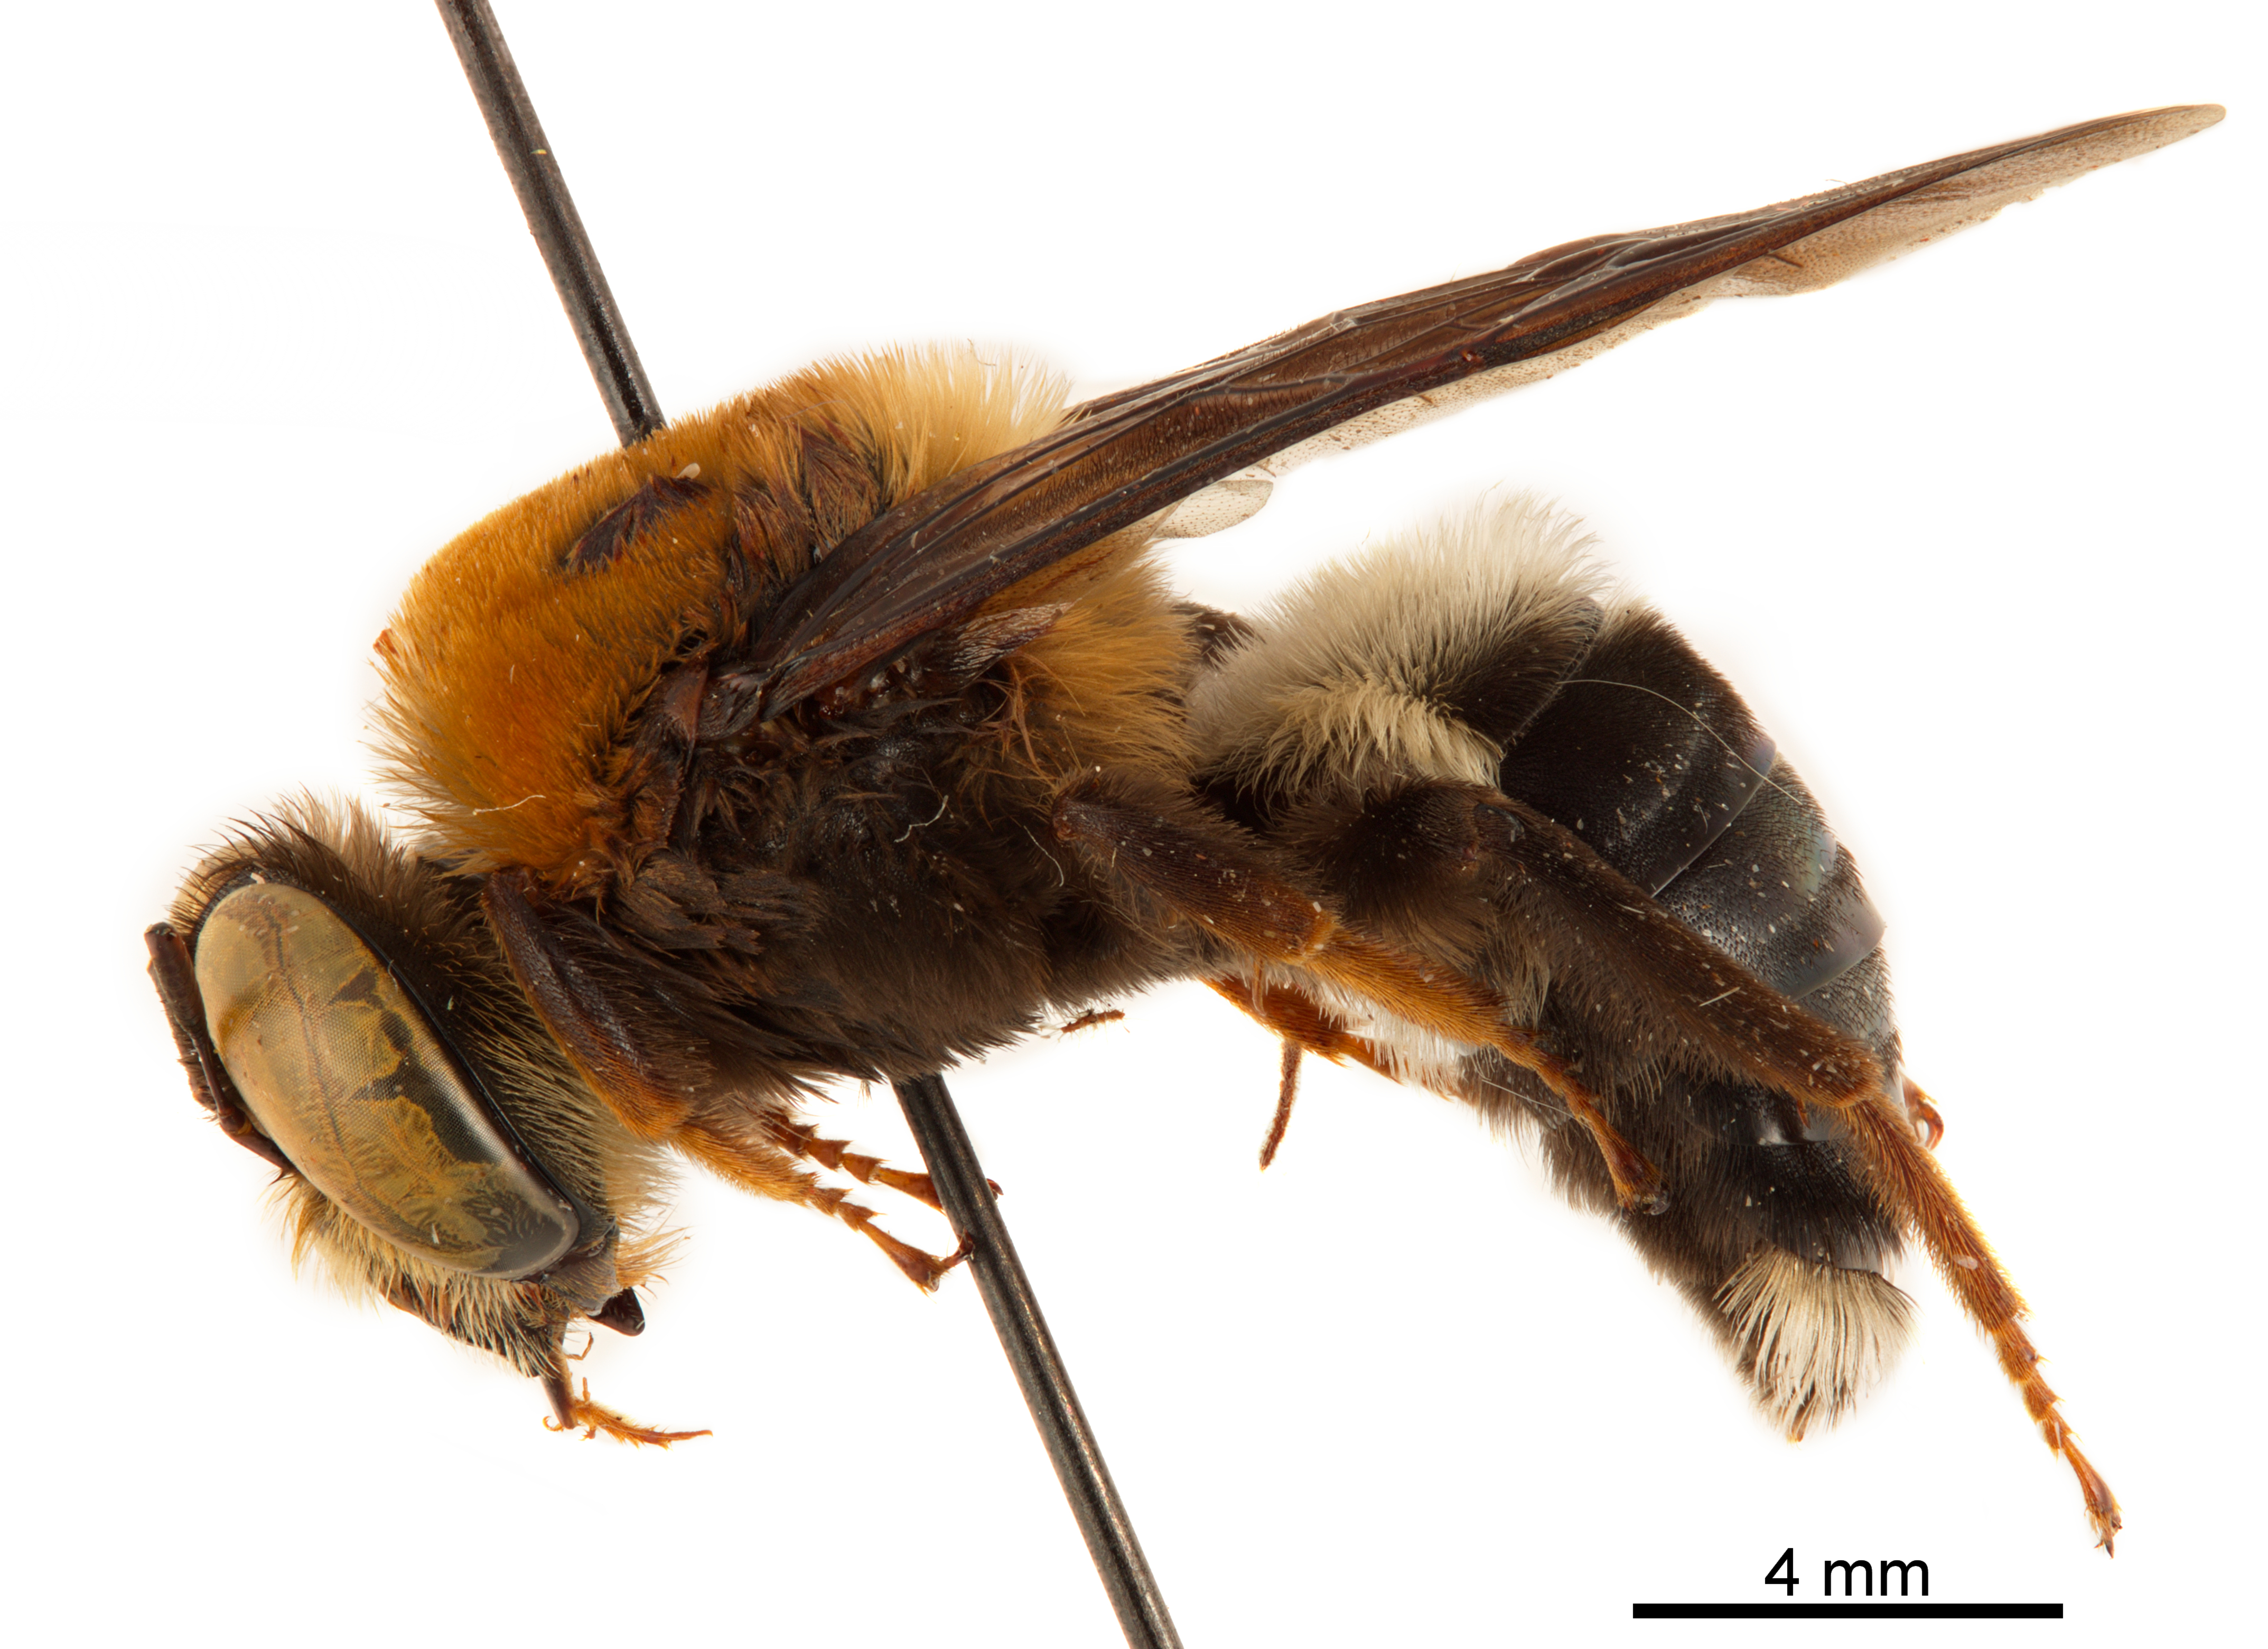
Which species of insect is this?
Mesoxaea arizonica
